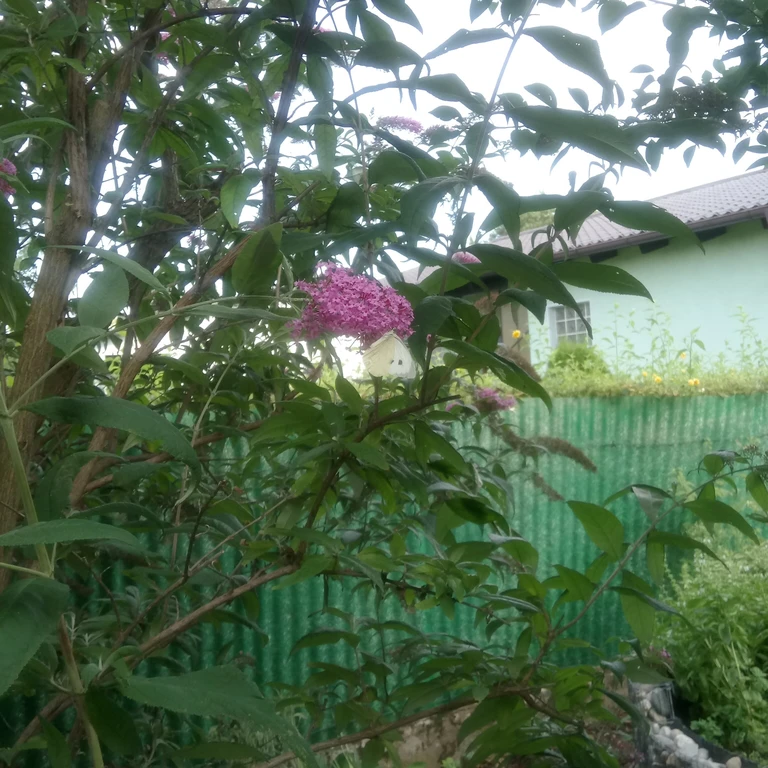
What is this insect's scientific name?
Pieris brassicae
